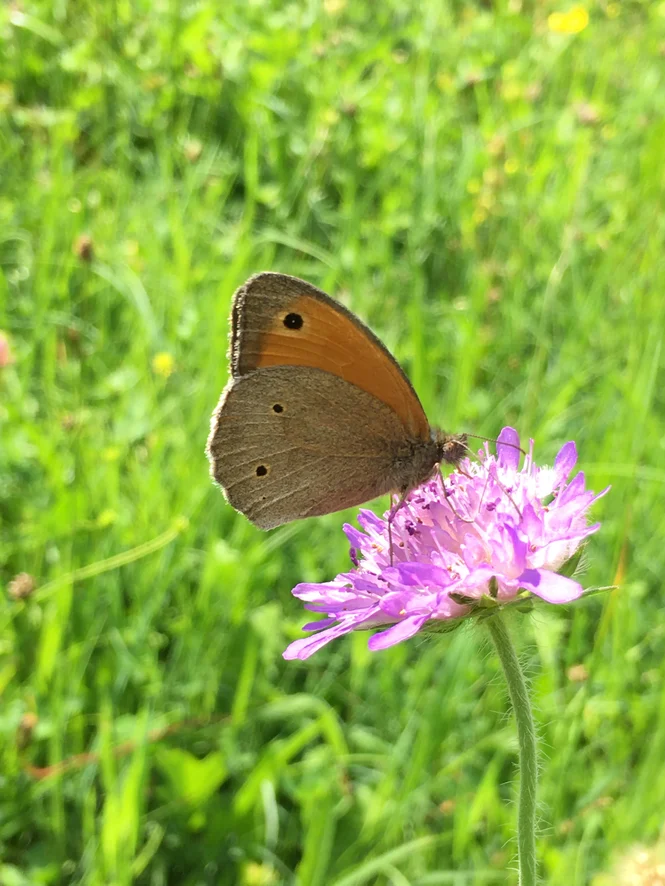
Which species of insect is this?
Maniola jurtina
